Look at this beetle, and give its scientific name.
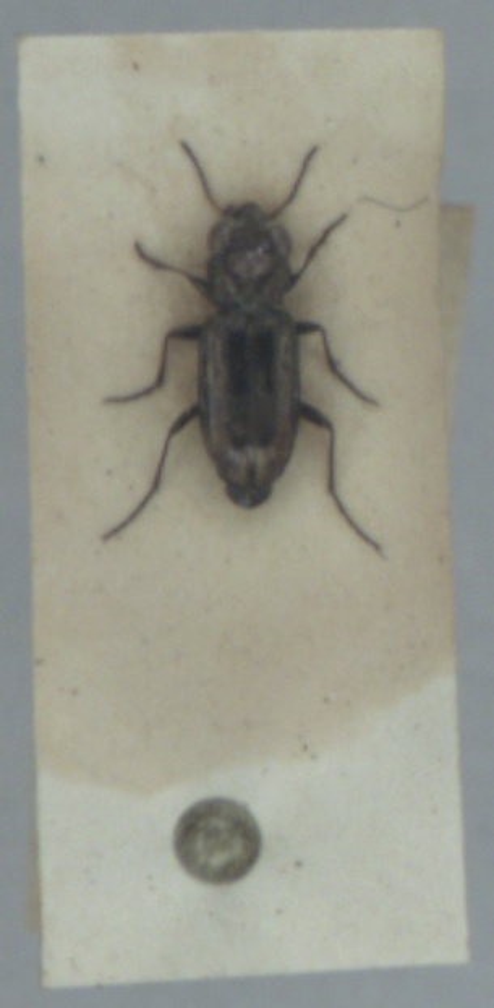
Notiophilus substriatus
